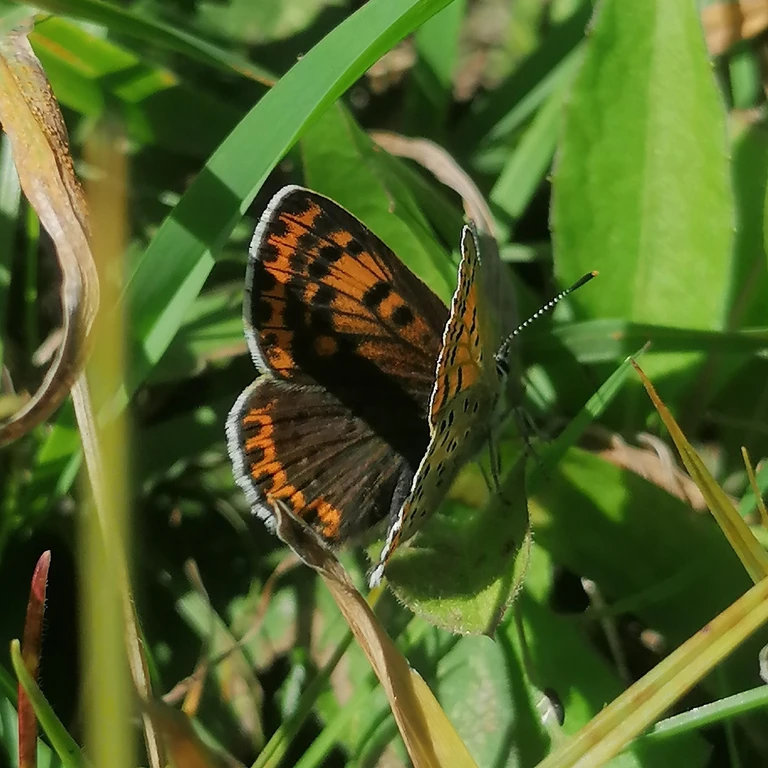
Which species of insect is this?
Lycaena tityrus (also Loweia tityrus)
